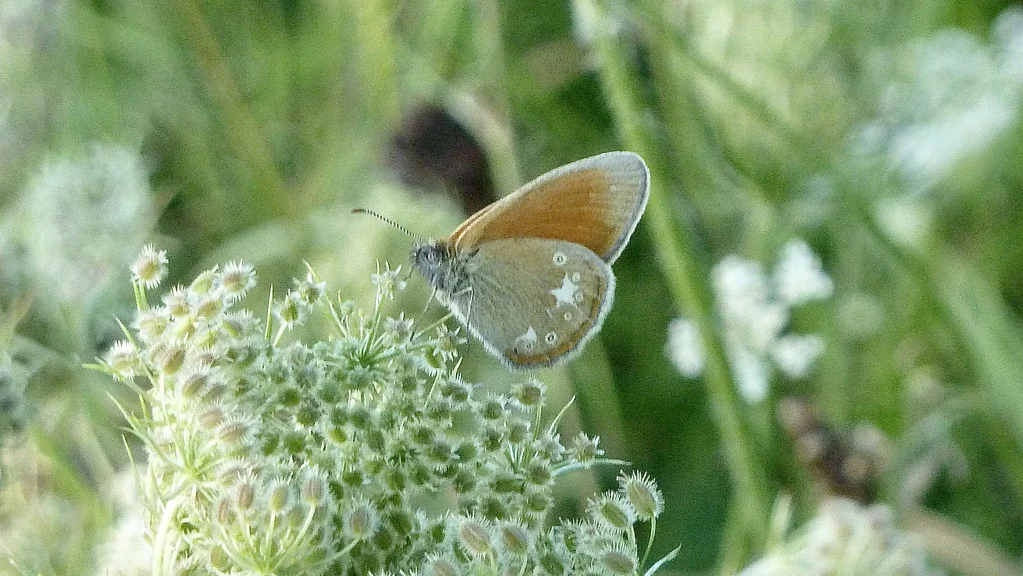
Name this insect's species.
Coenonympha glycerion (also Coenonympha iphis)
